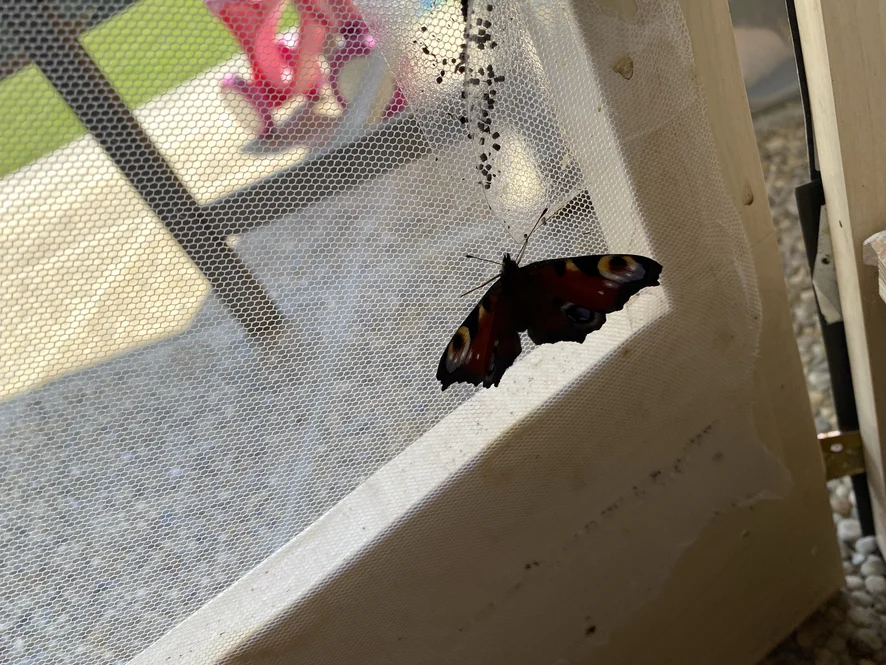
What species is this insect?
Aglais io
